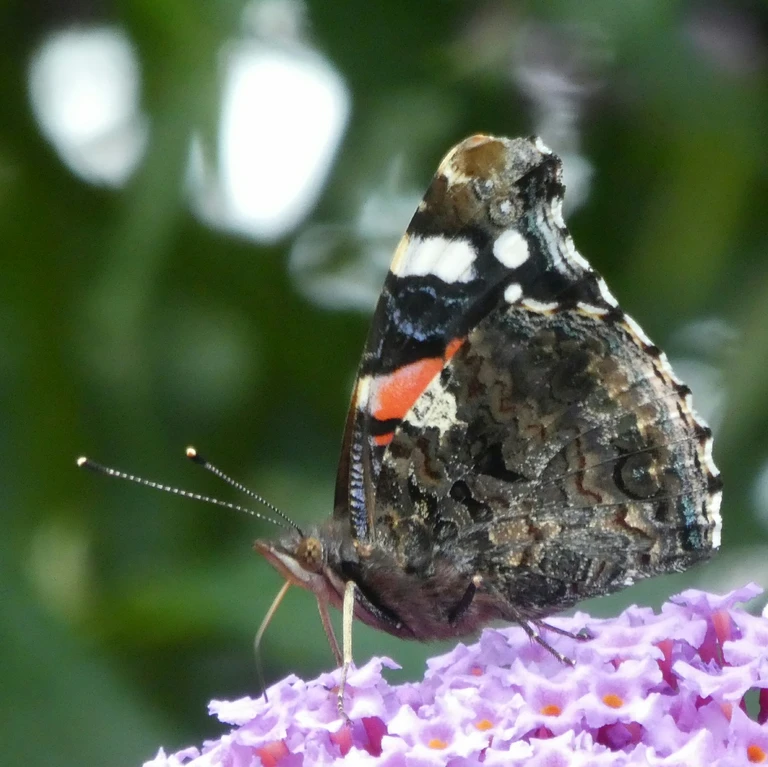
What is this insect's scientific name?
Vanessa atalanta
